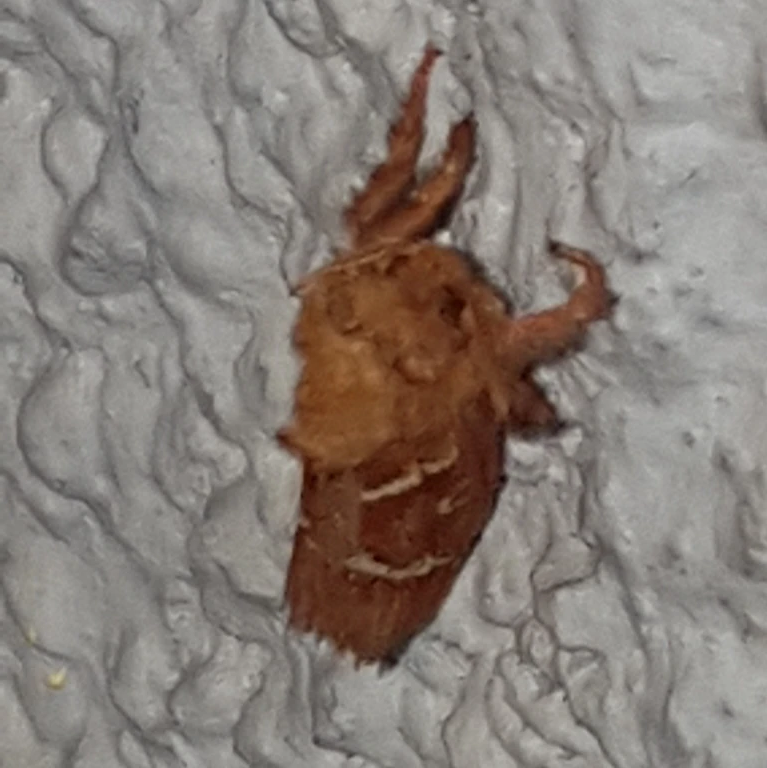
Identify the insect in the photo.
Triodia sylvina
